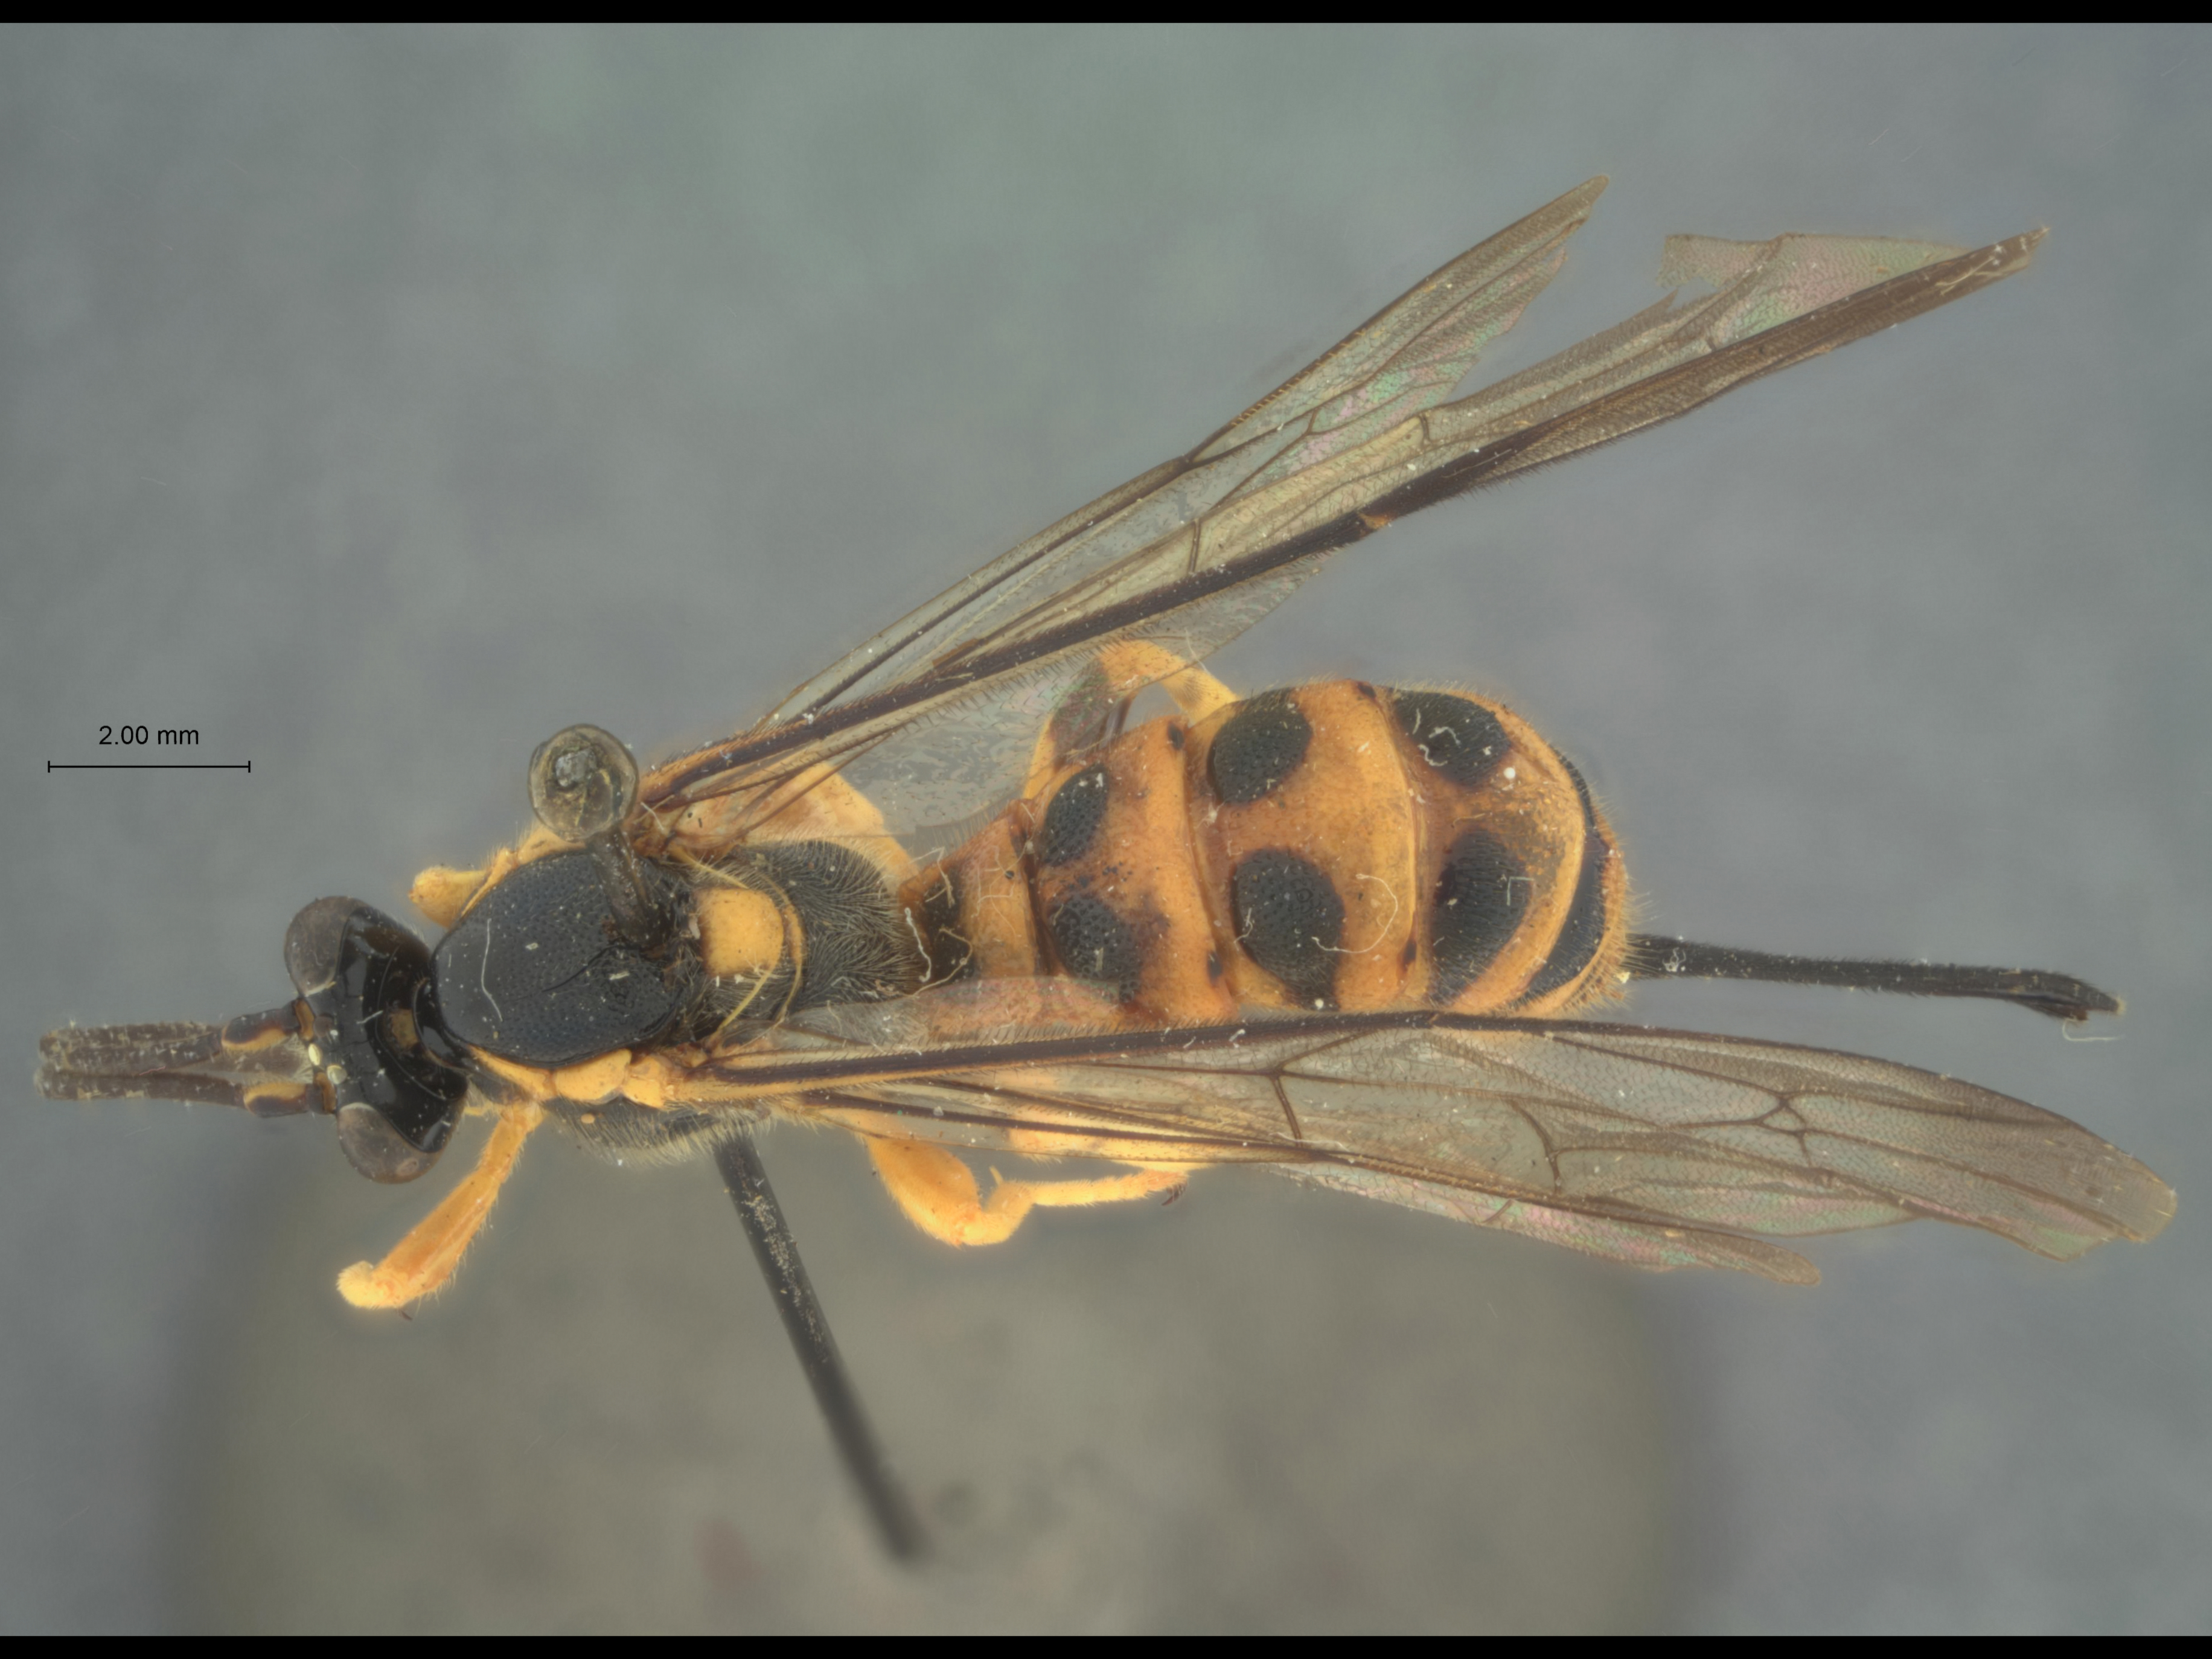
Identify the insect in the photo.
Charitopimpla bipunctata
